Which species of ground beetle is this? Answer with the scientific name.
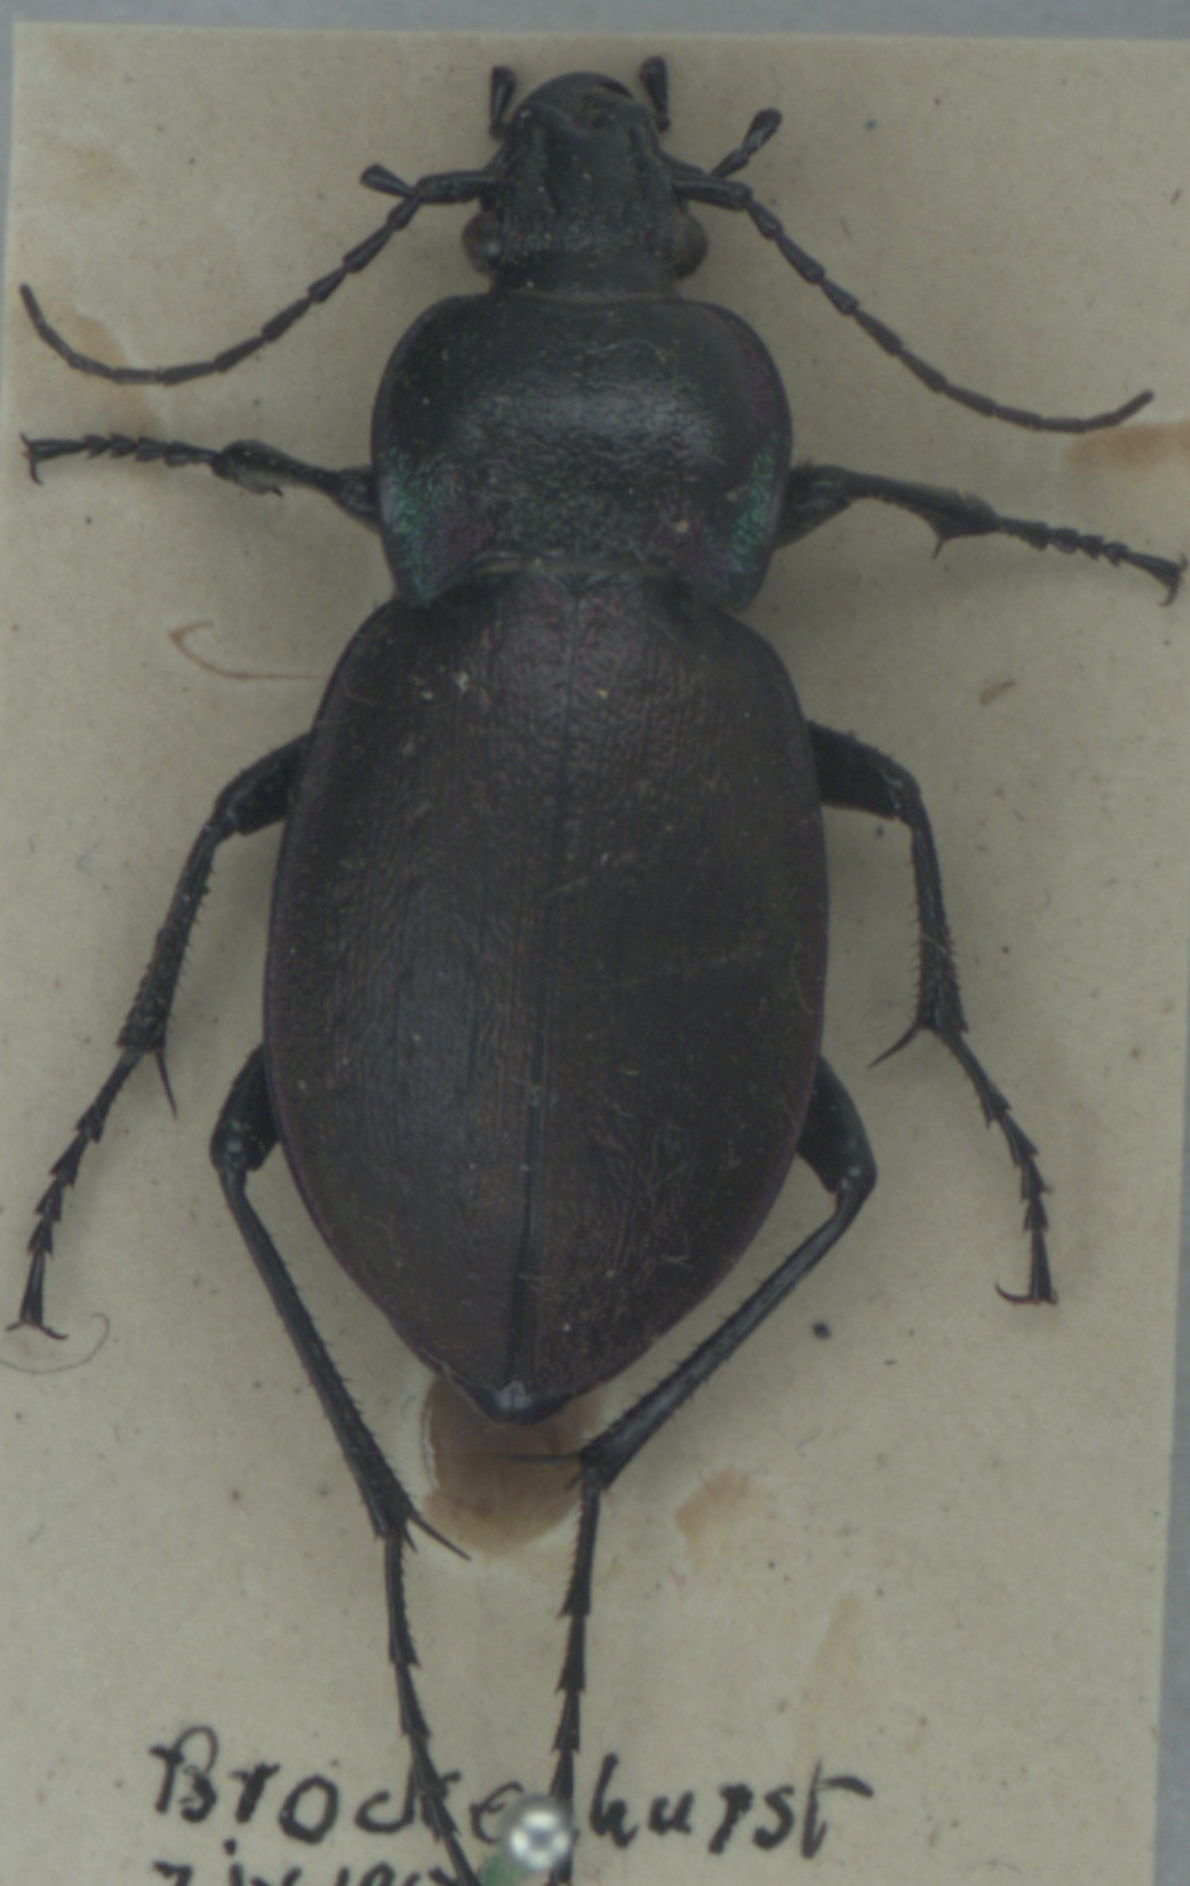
Carabus nemoralis
